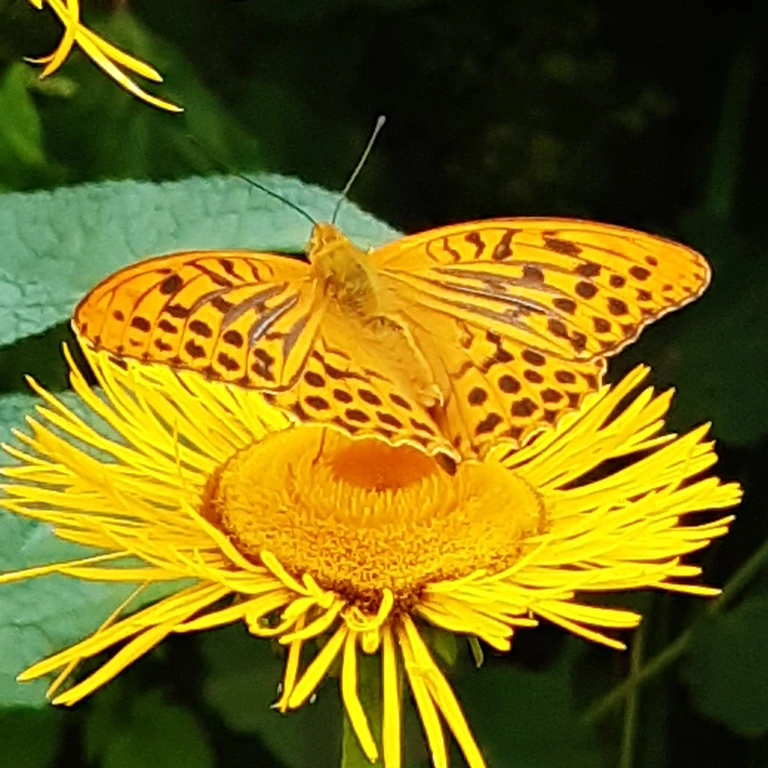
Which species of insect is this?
Argynnis paphia
